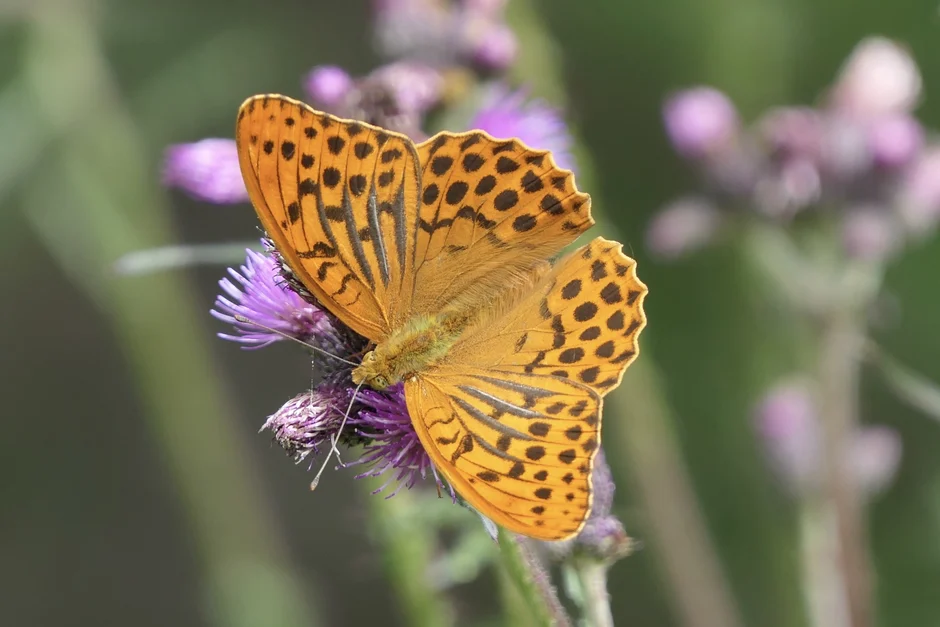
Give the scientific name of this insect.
Argynnis paphia
